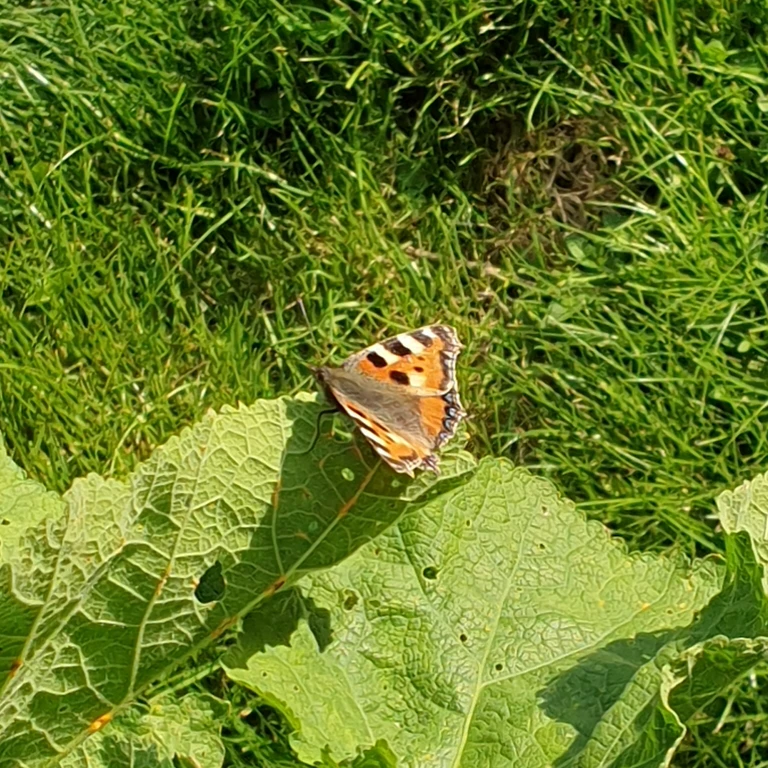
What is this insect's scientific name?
Aglais urticae
